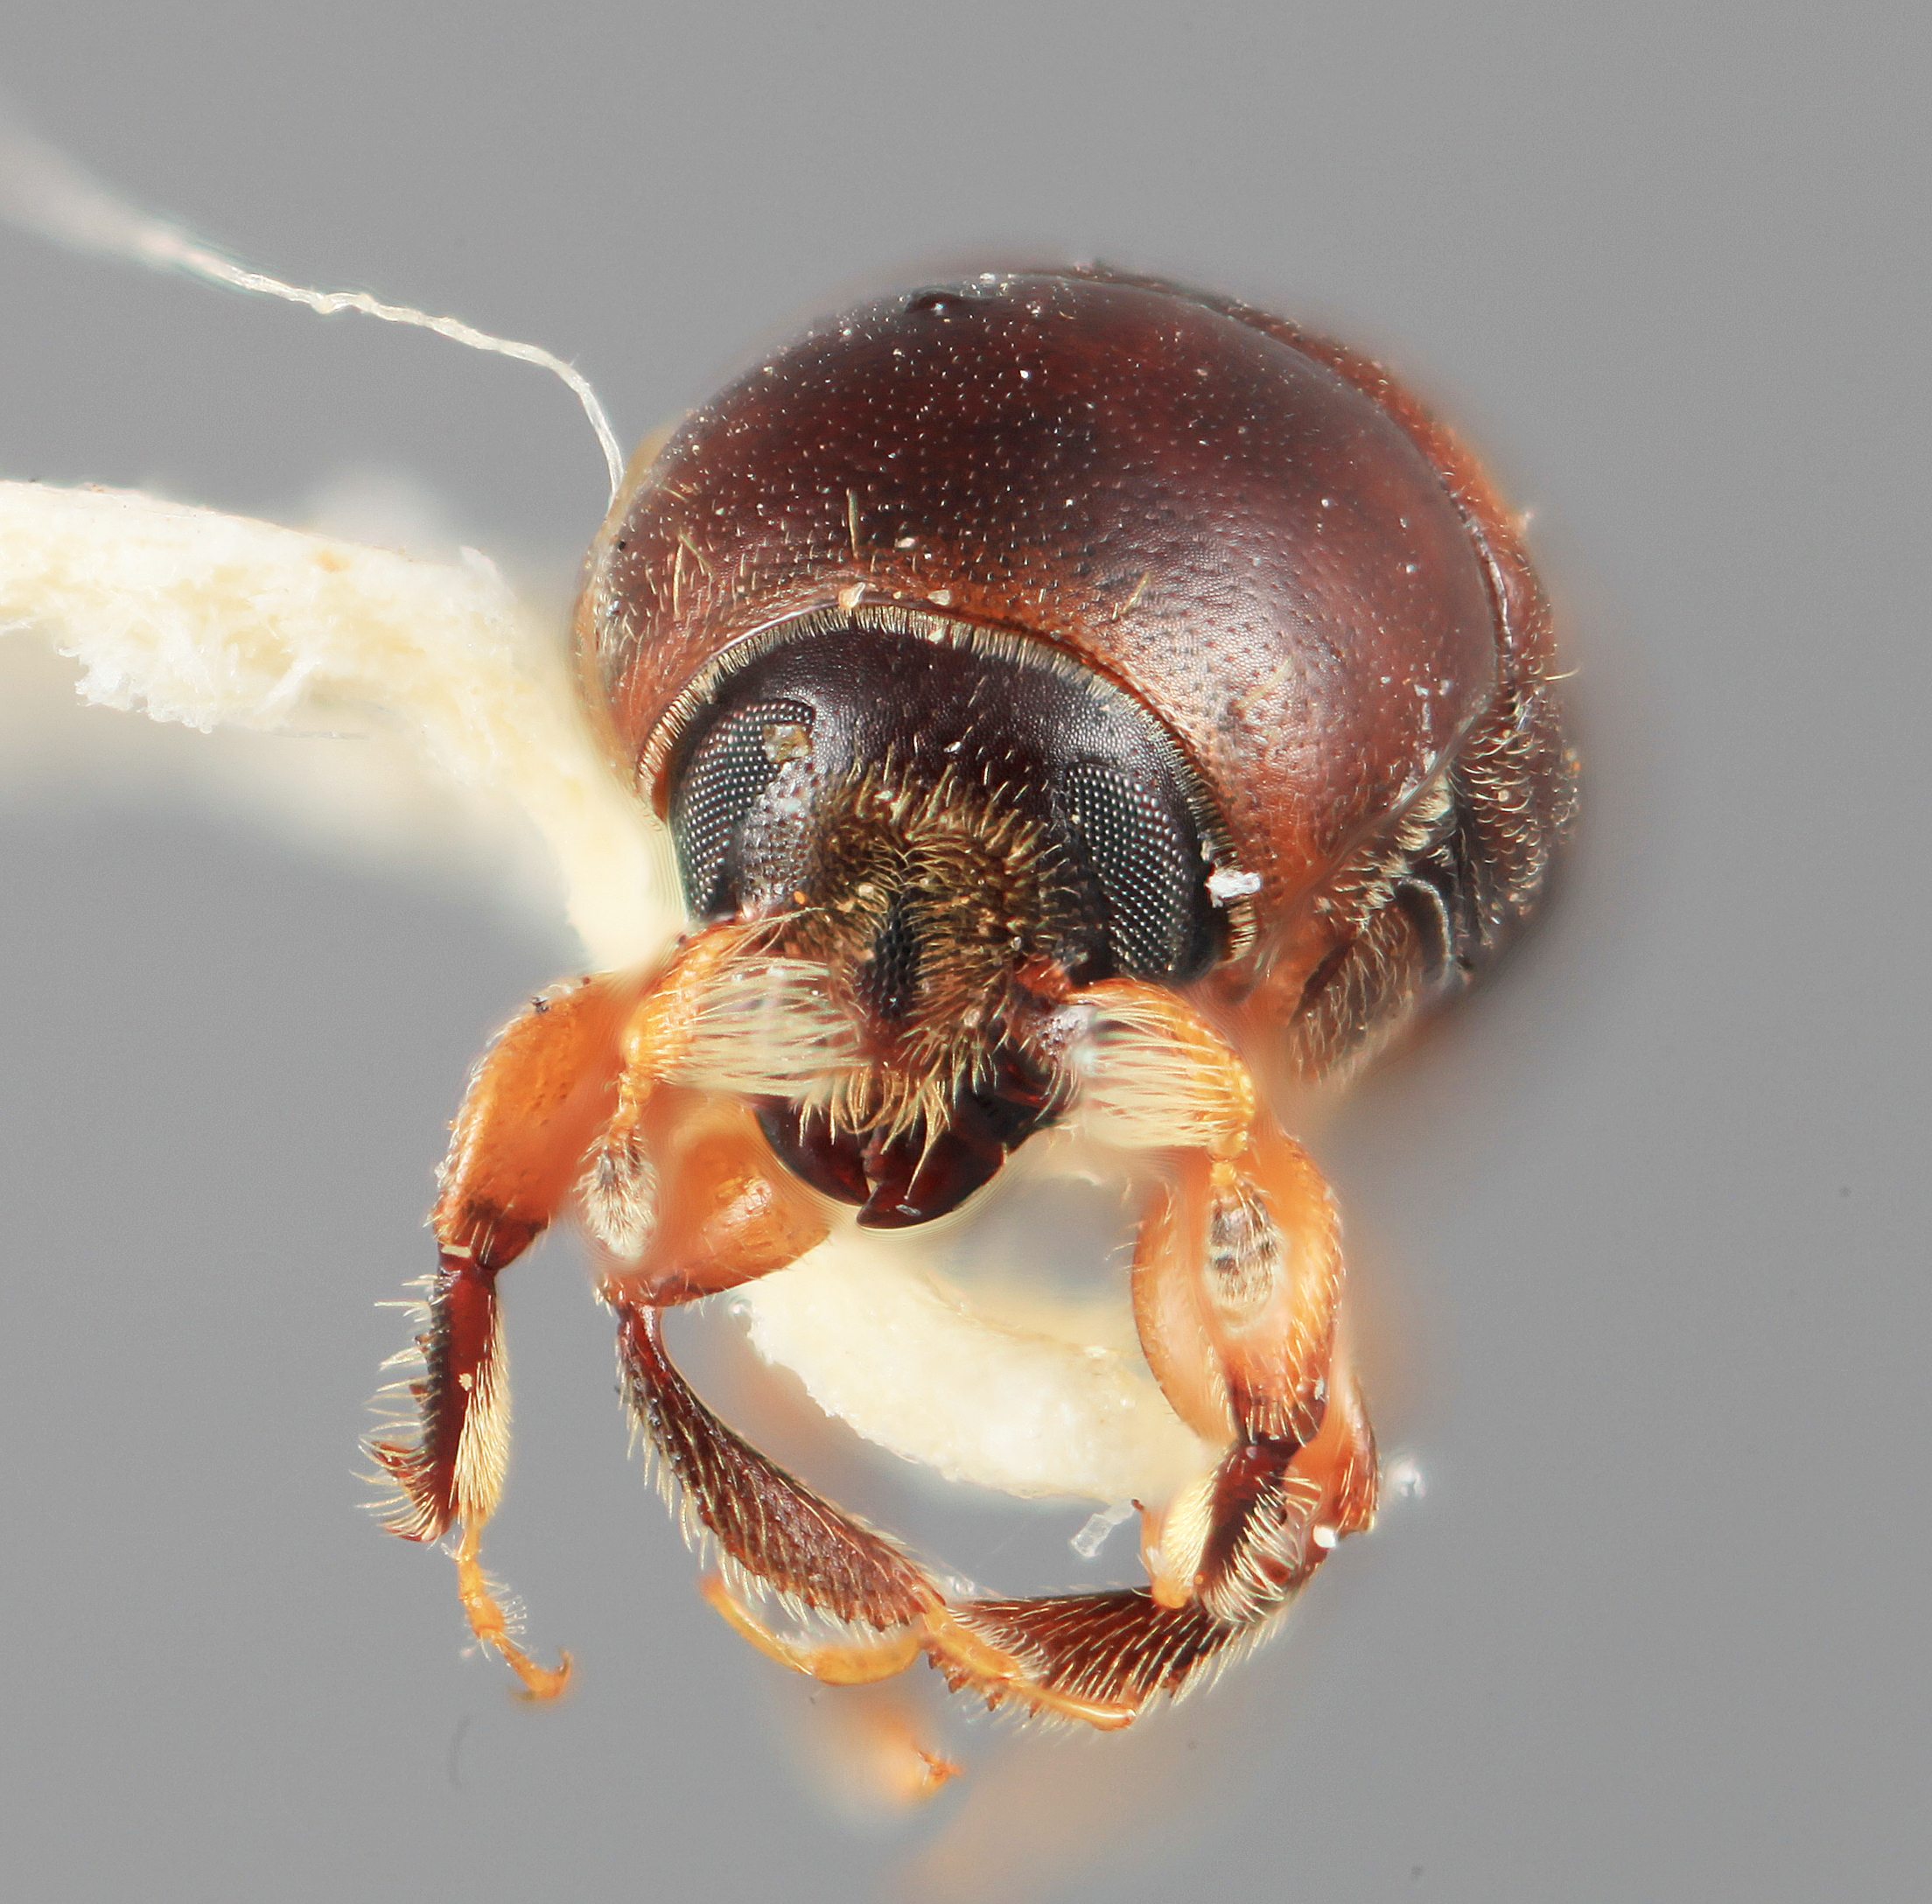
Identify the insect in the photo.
Scolytodes peruana
